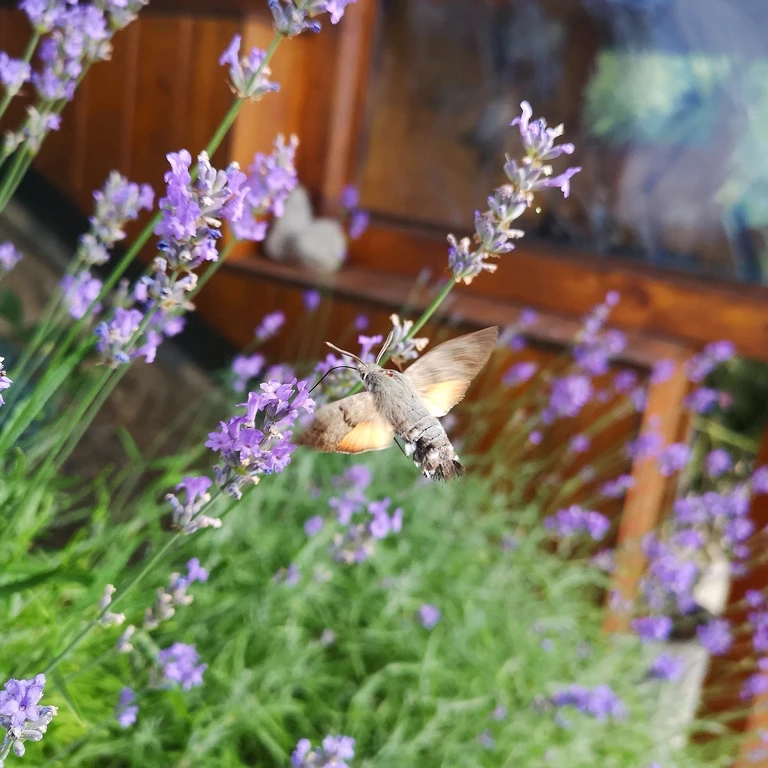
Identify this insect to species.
Macroglossum stellatarum
